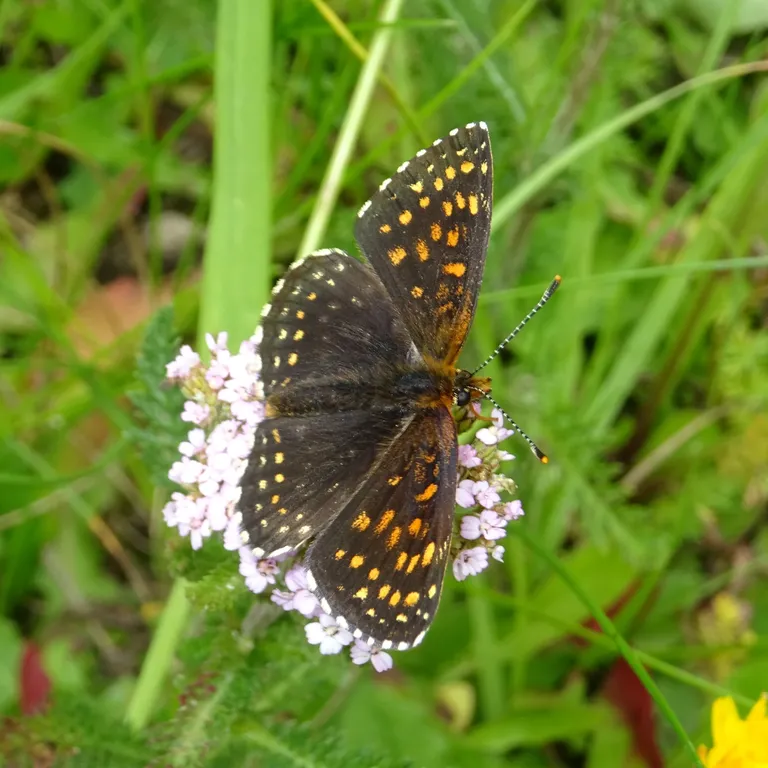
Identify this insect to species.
Melitaea diamina
